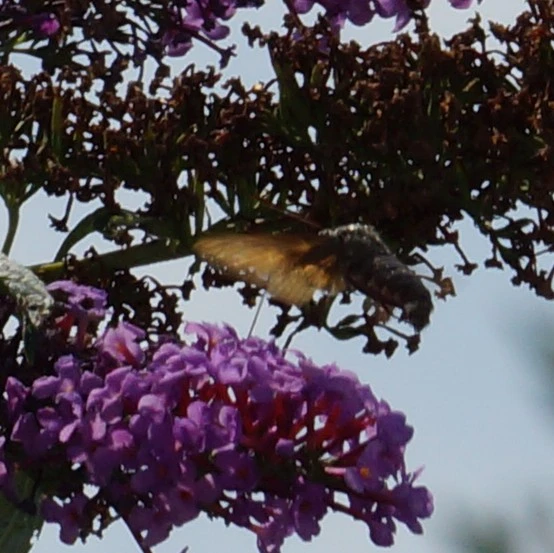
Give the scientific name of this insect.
Macroglossum stellatarum
